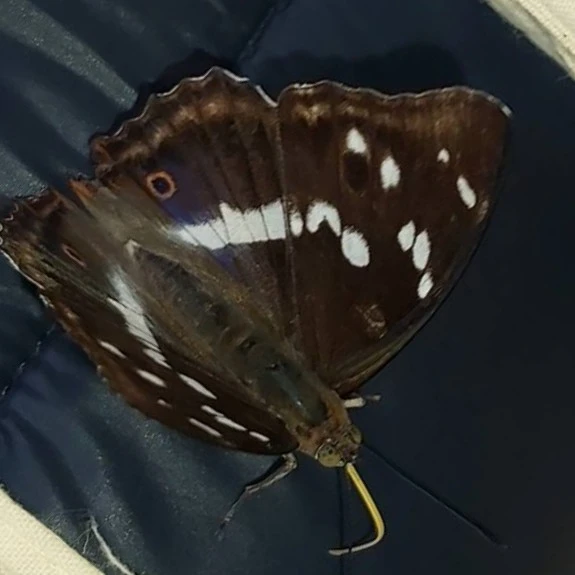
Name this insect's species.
Apatura iris
